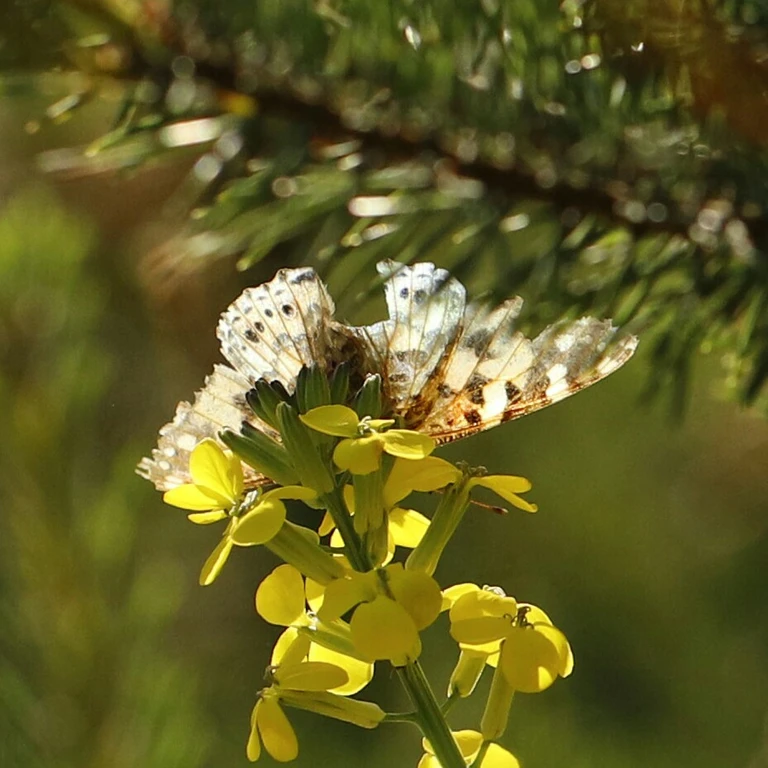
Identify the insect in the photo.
Vanessa cardui
